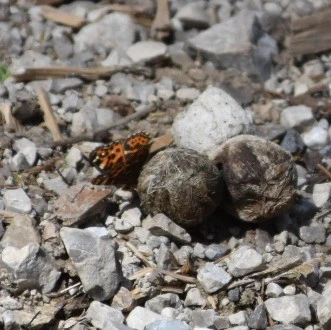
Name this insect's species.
Araschnia levana
